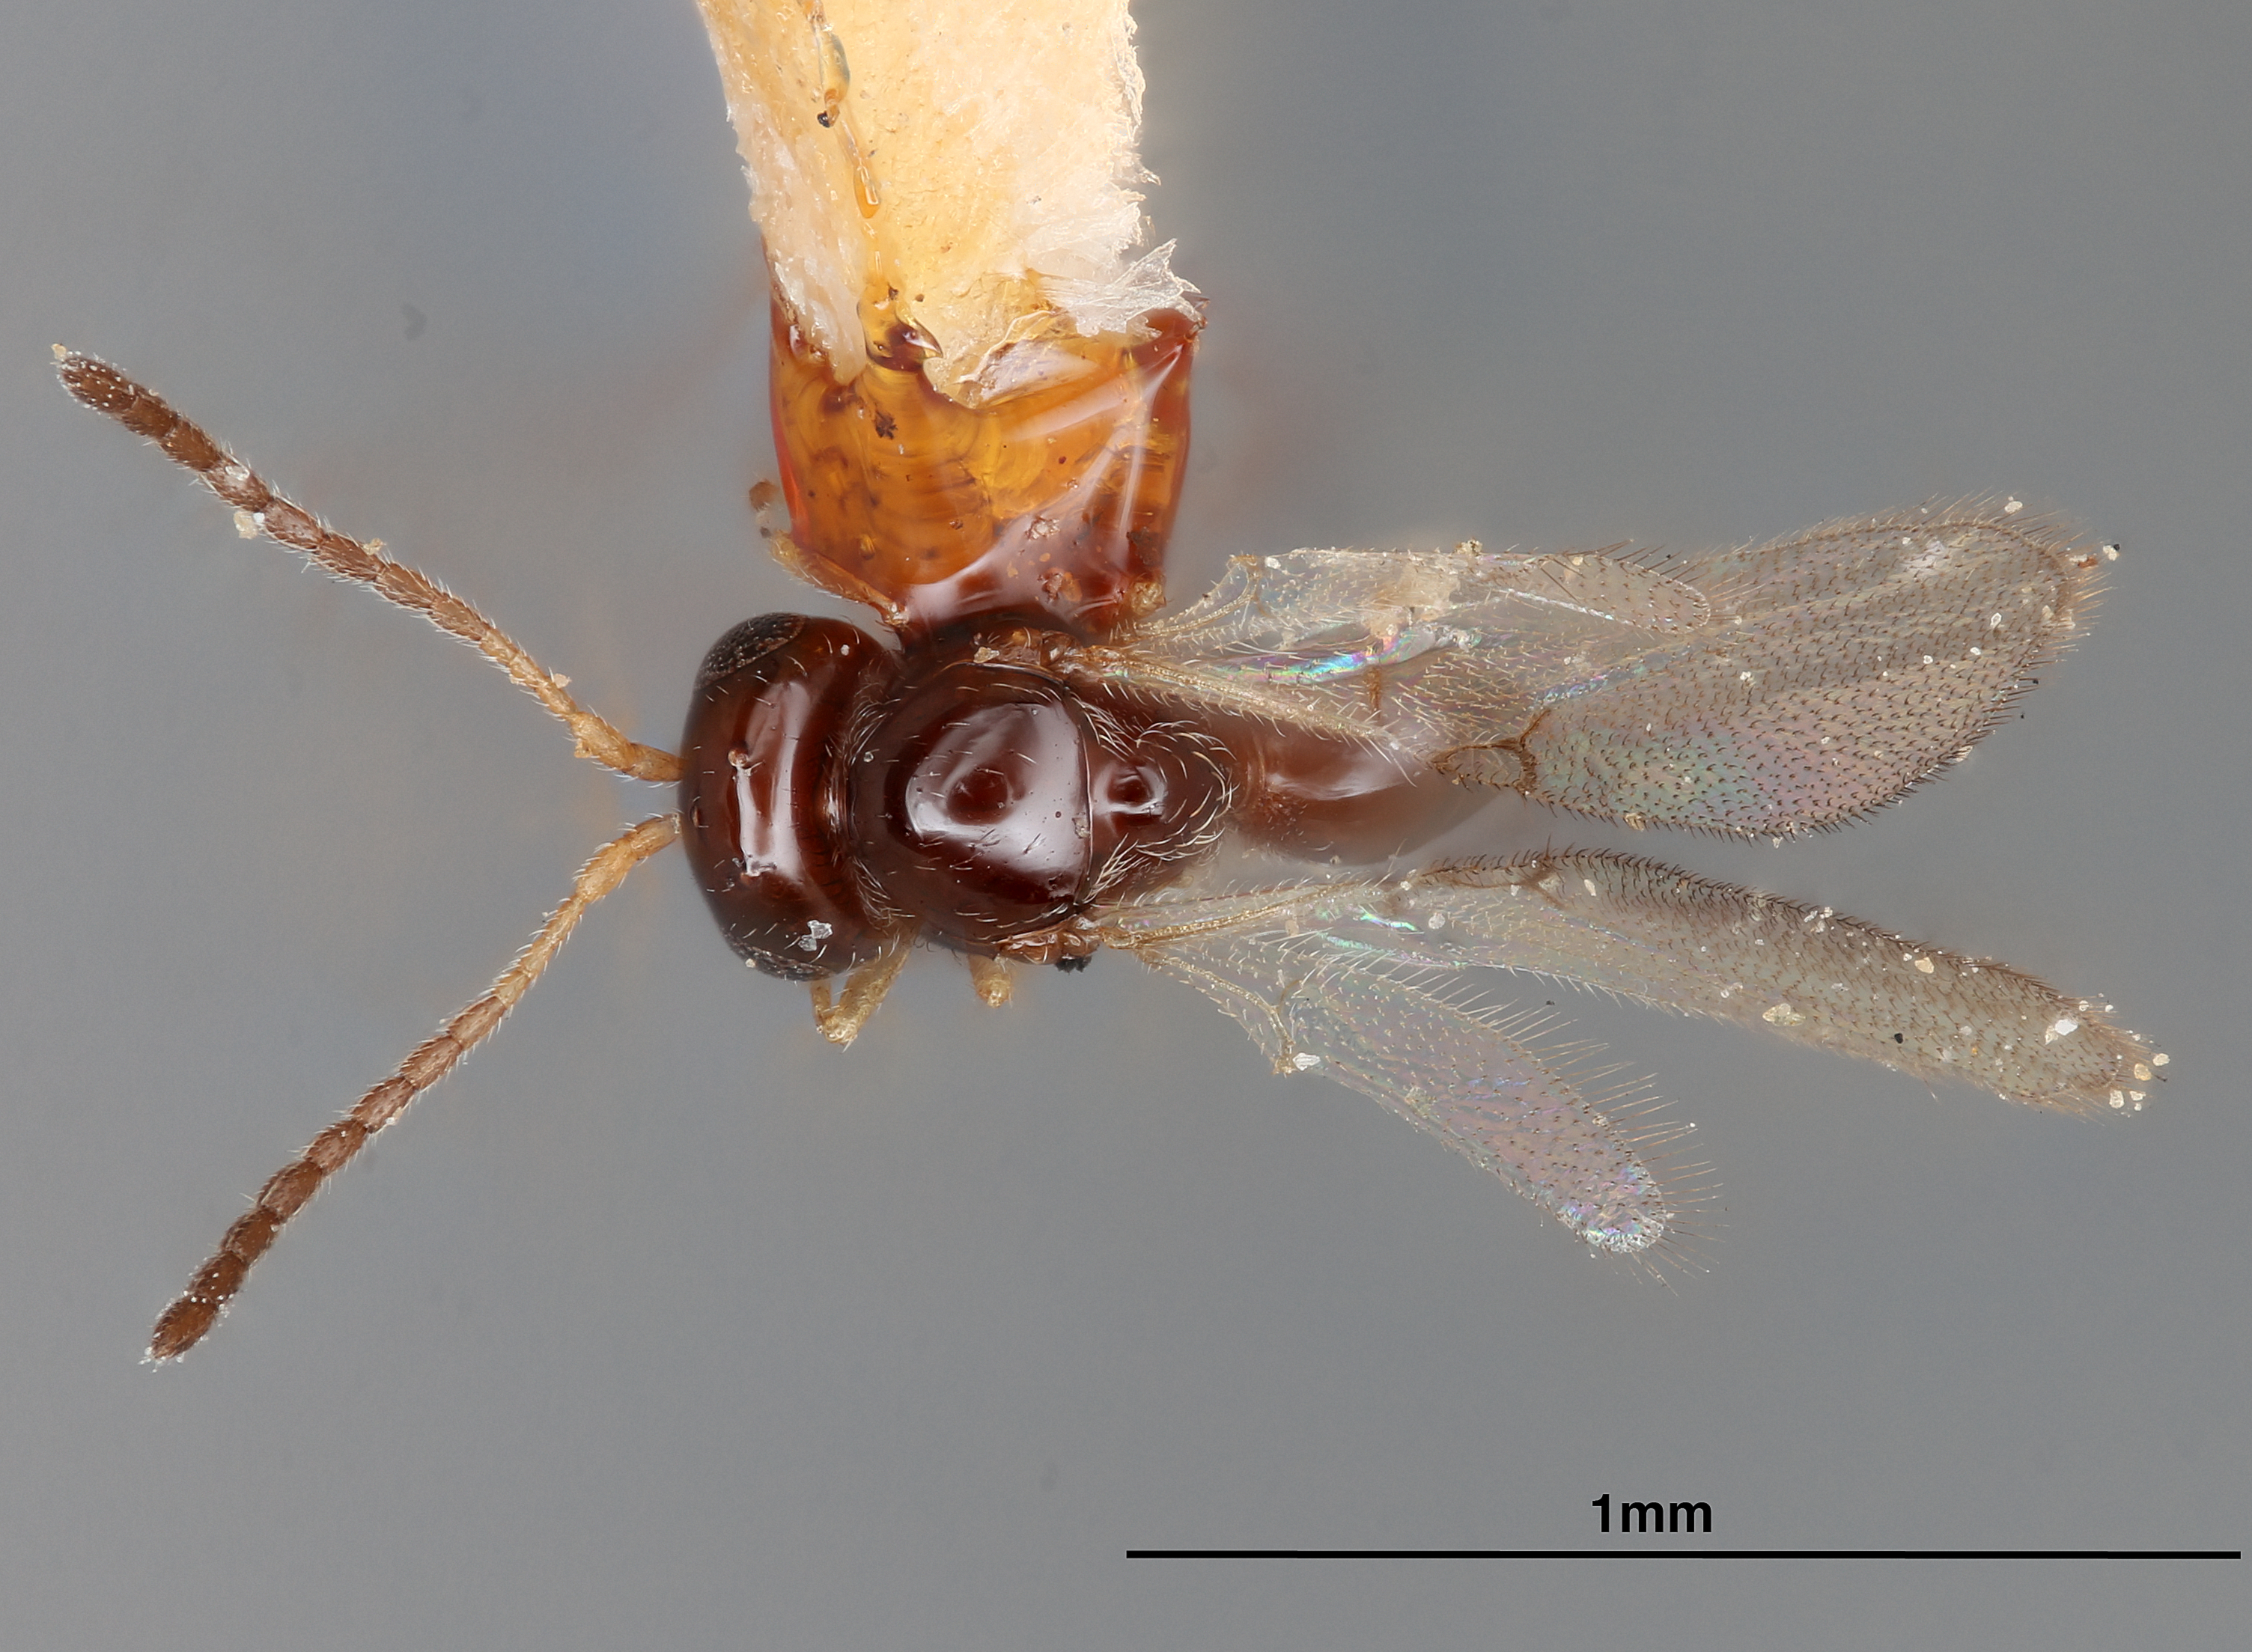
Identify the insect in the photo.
Charips leguminosa
